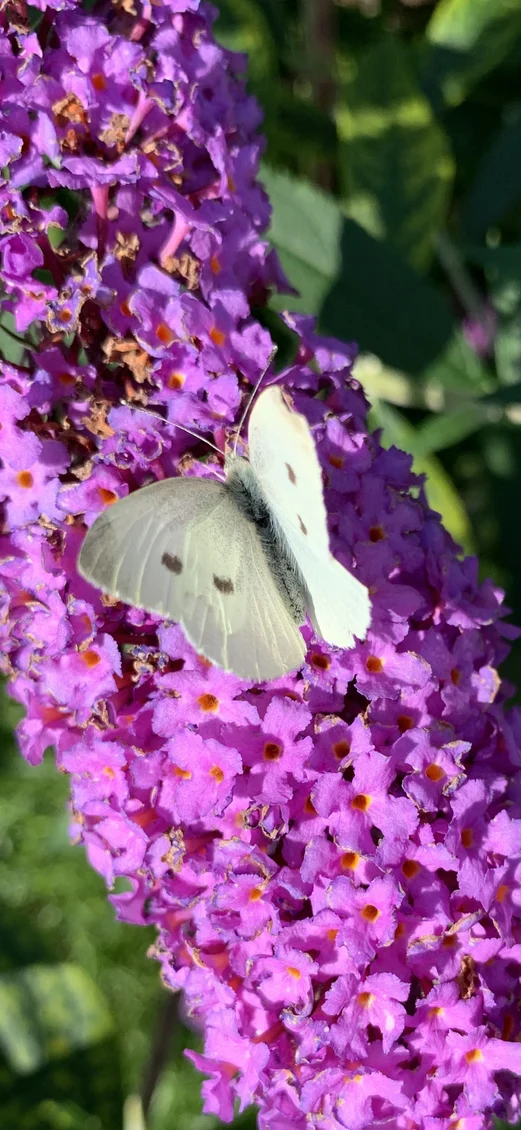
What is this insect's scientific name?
Pieris rapae
